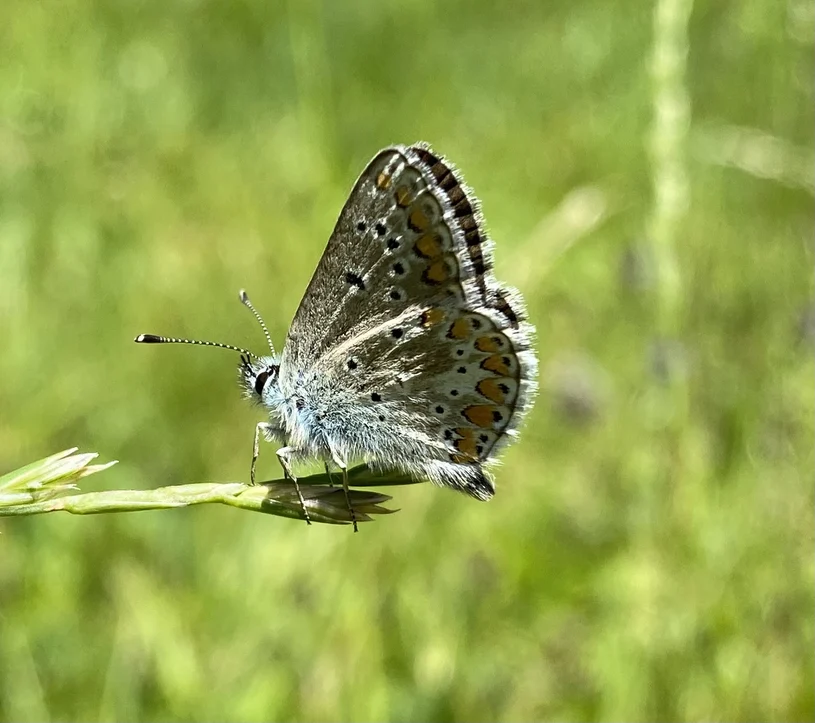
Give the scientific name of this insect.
Aricia agestis/artaxerxes
